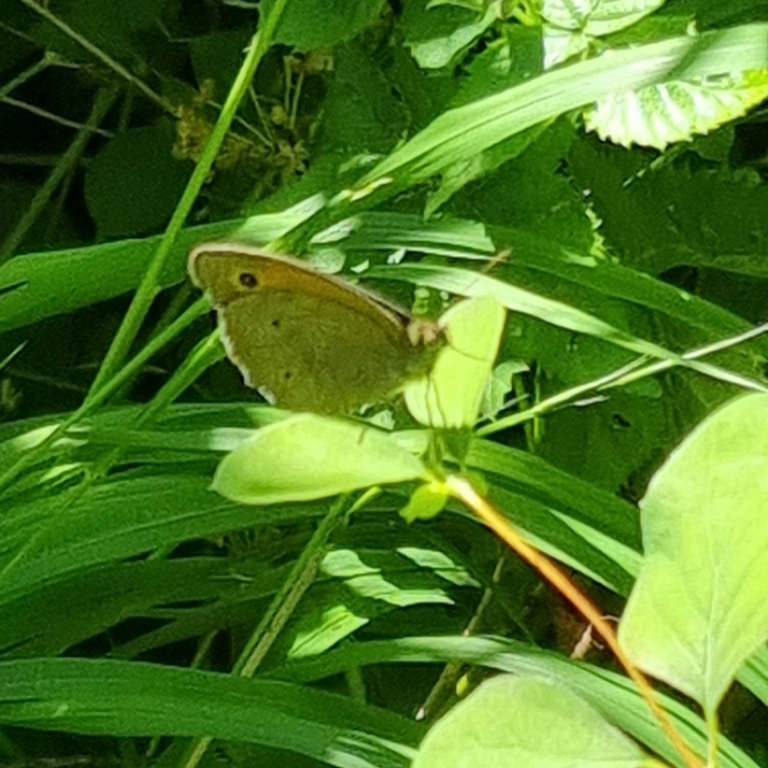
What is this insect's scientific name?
Maniola jurtina
